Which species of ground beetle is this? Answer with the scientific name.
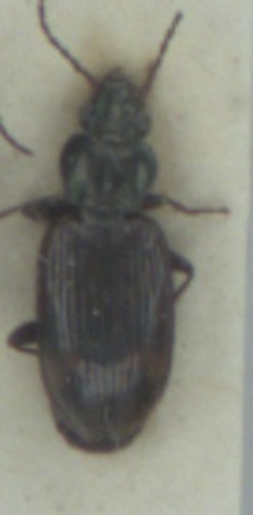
Bembidion dentellum
